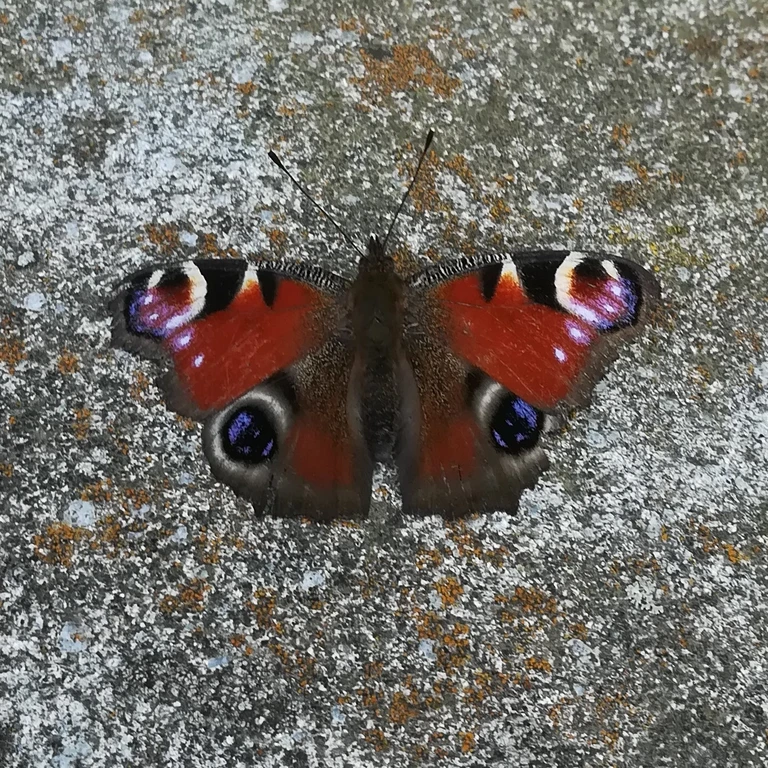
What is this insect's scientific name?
Aglais io
